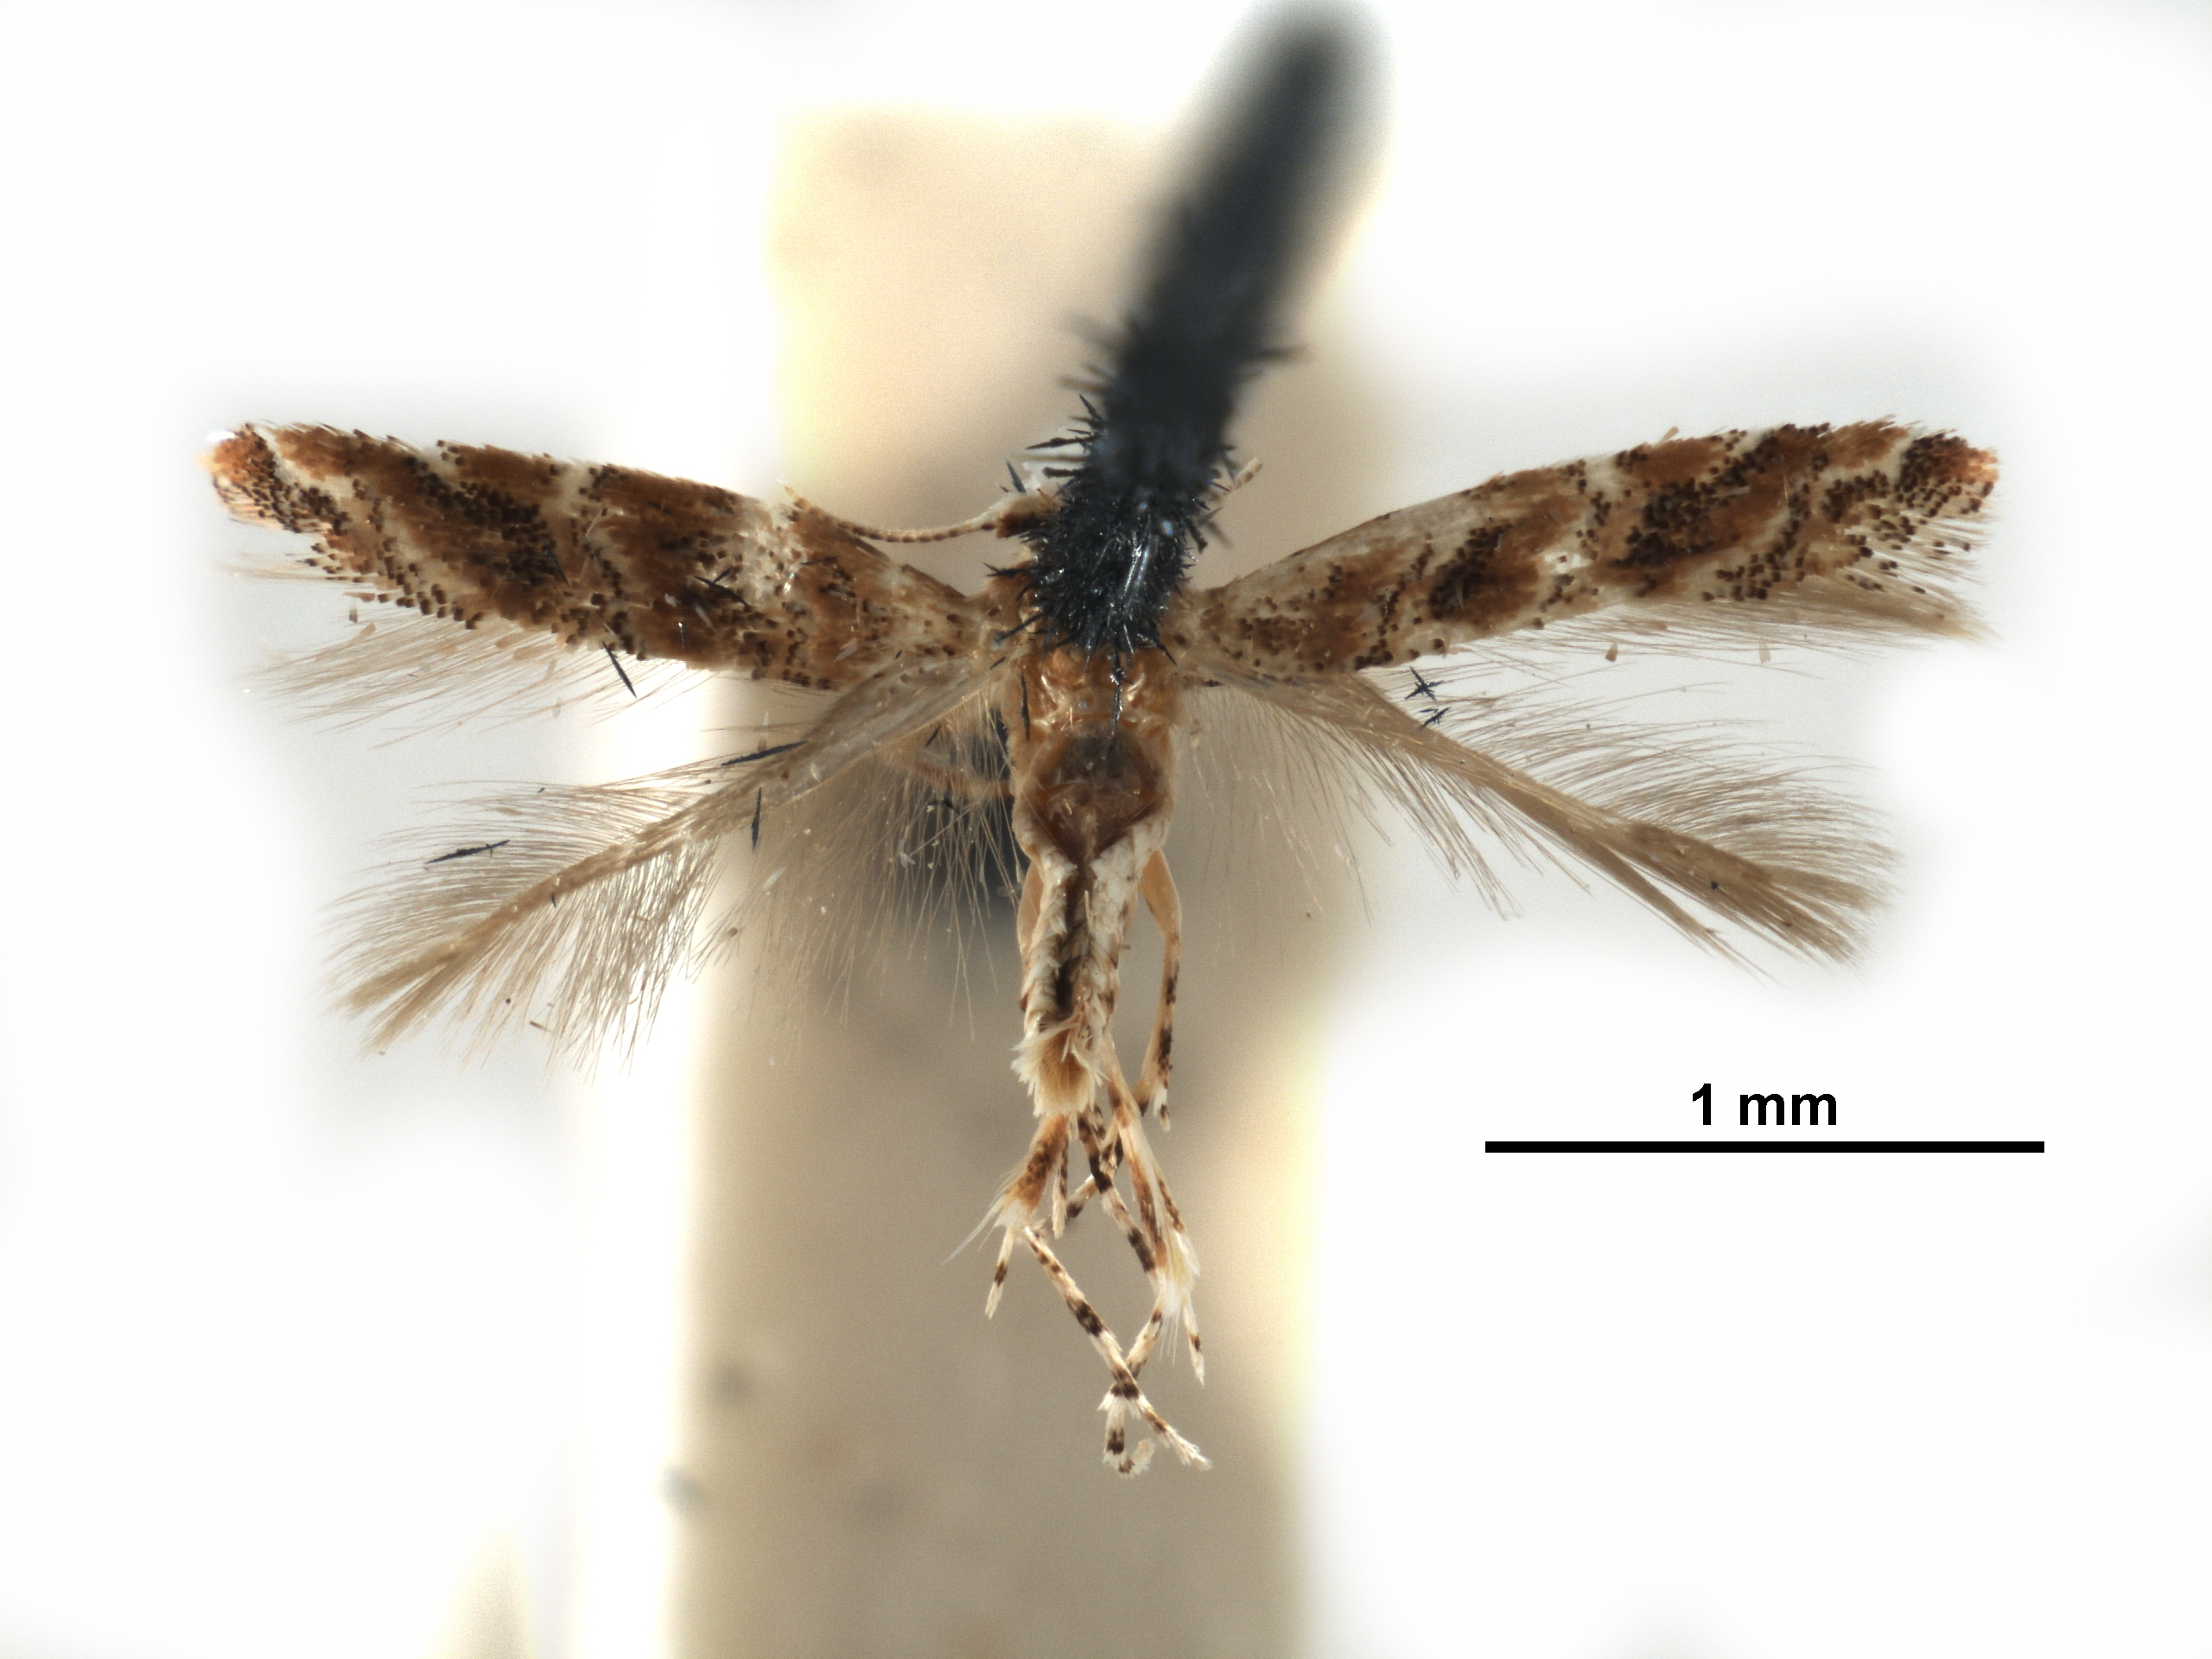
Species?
Cameraria virgulata
